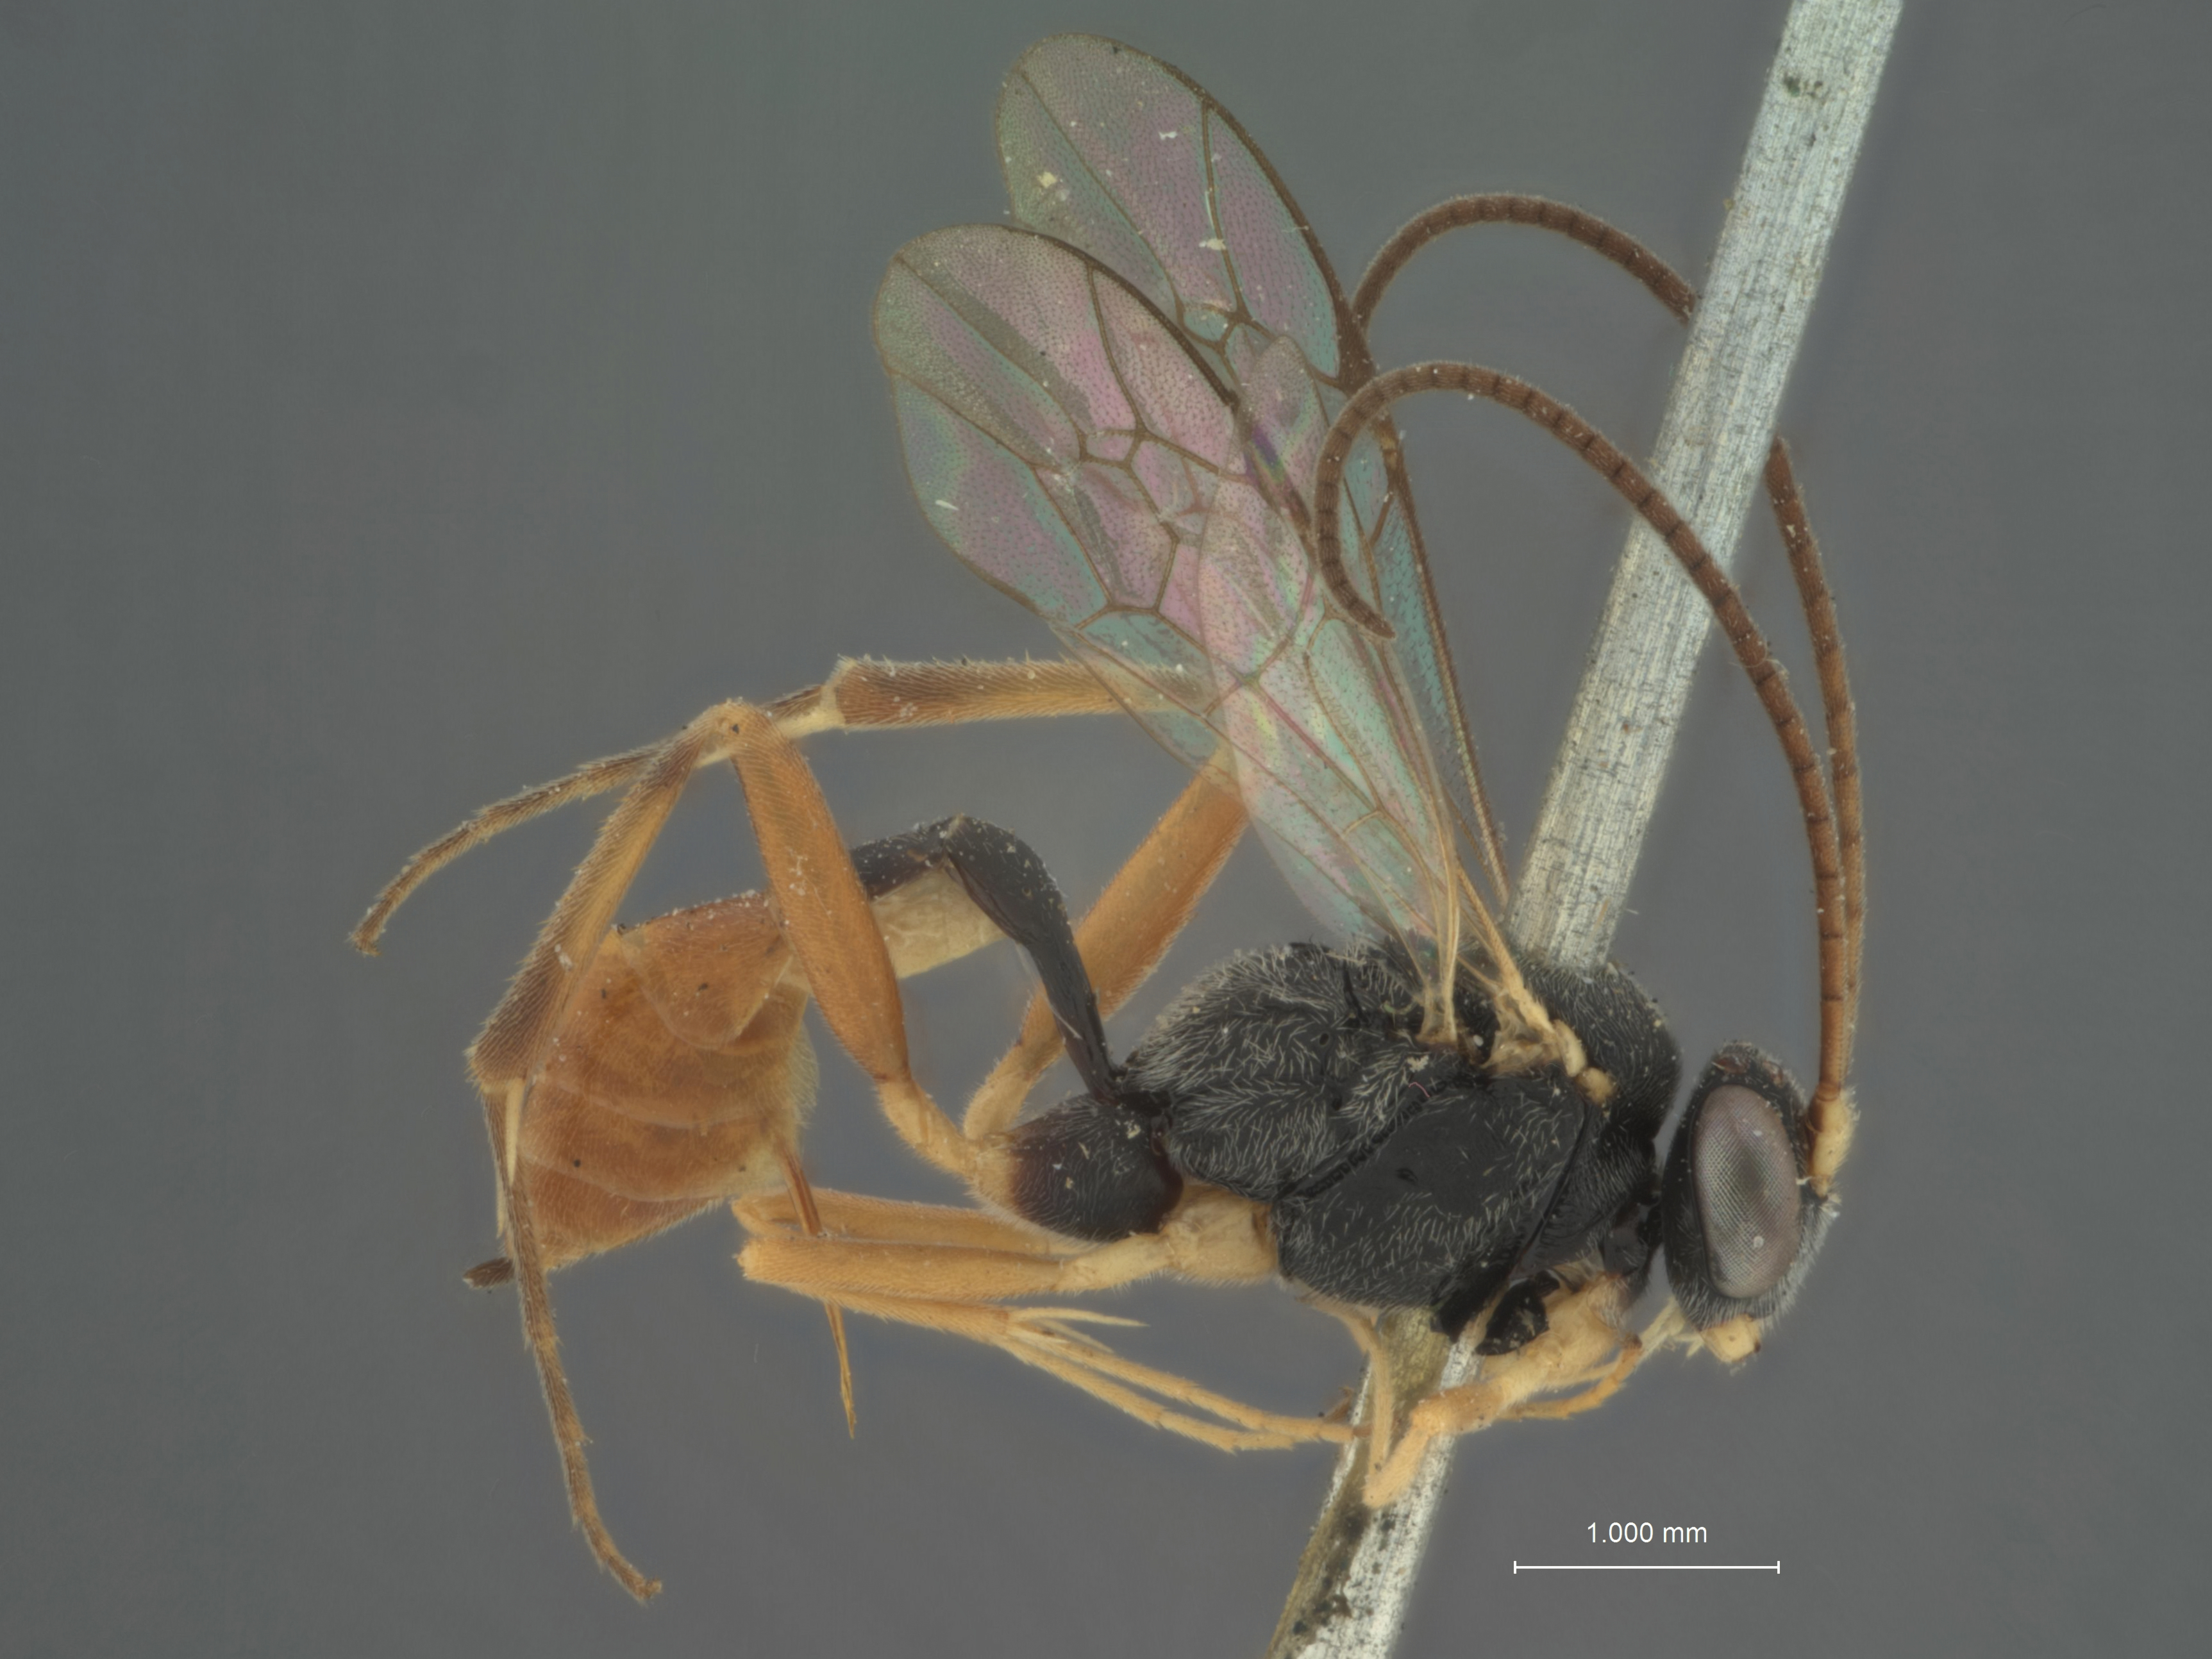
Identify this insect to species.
Zachresta dimidiata
